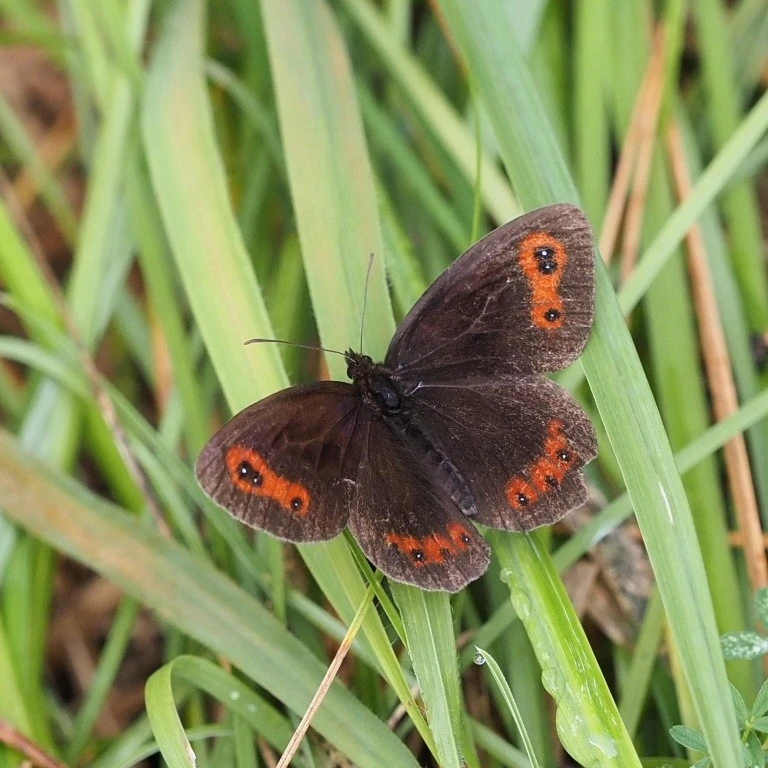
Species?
Erebia aethiops
